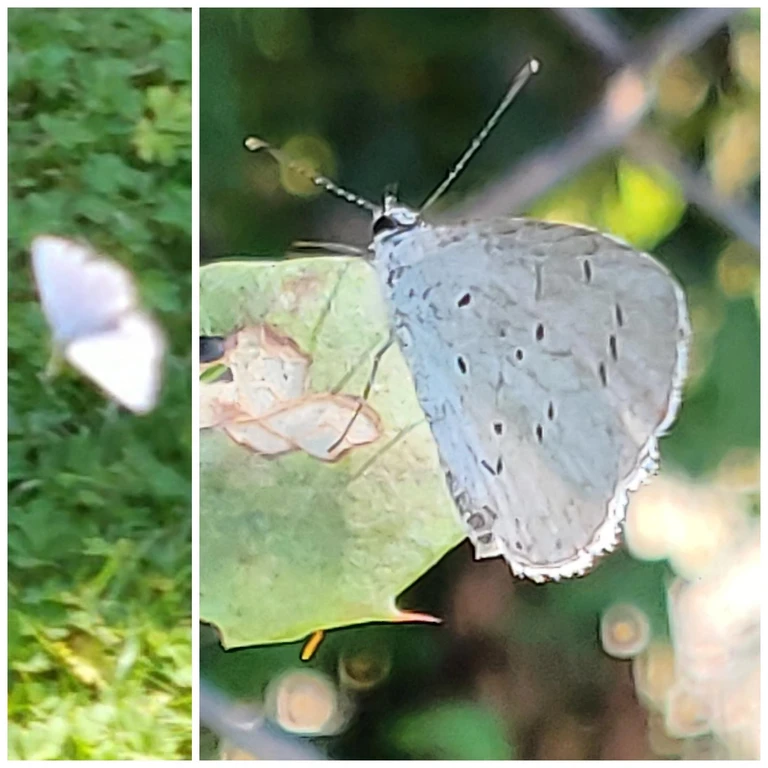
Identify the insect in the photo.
Celastrina argiolus
